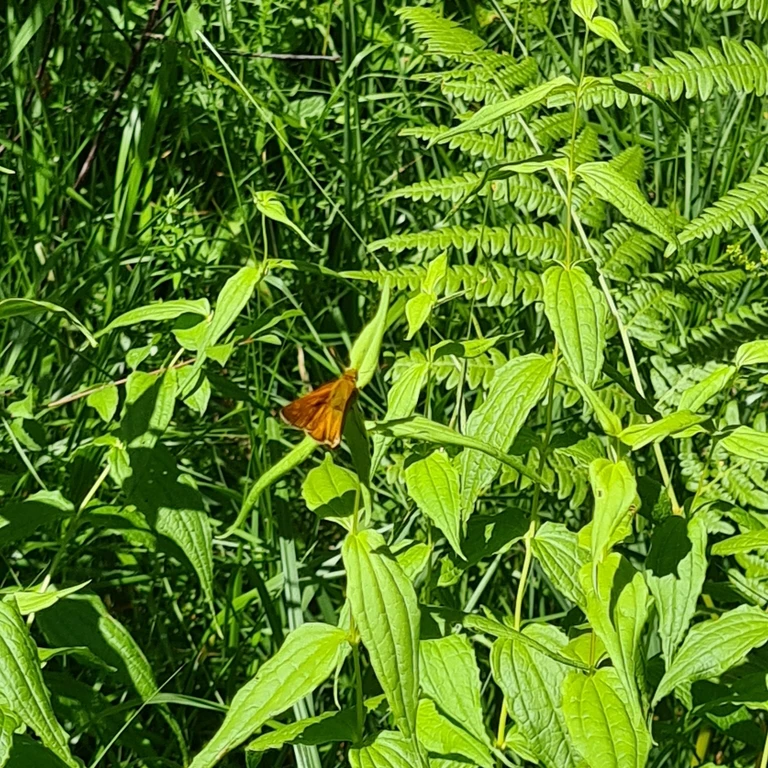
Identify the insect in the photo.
Ochlodes sylvanus (also Ochlodes venata)
